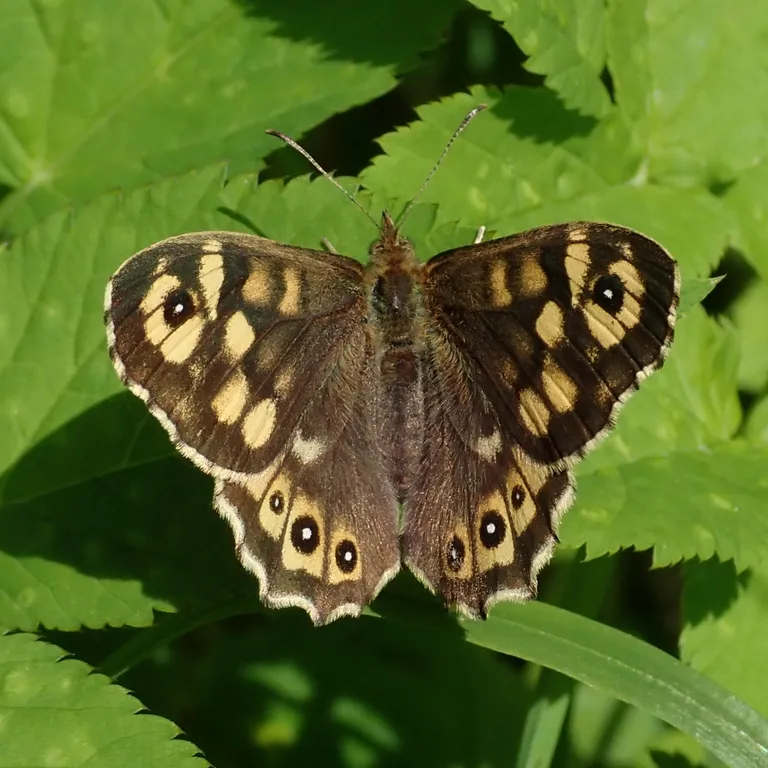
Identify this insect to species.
Pararge aegeria
